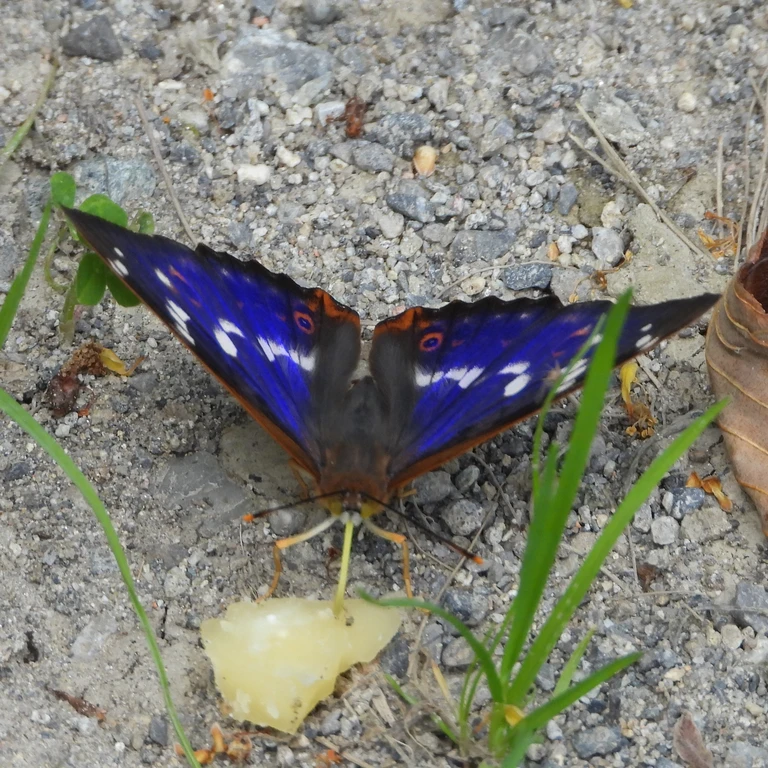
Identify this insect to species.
Apatura ilia
